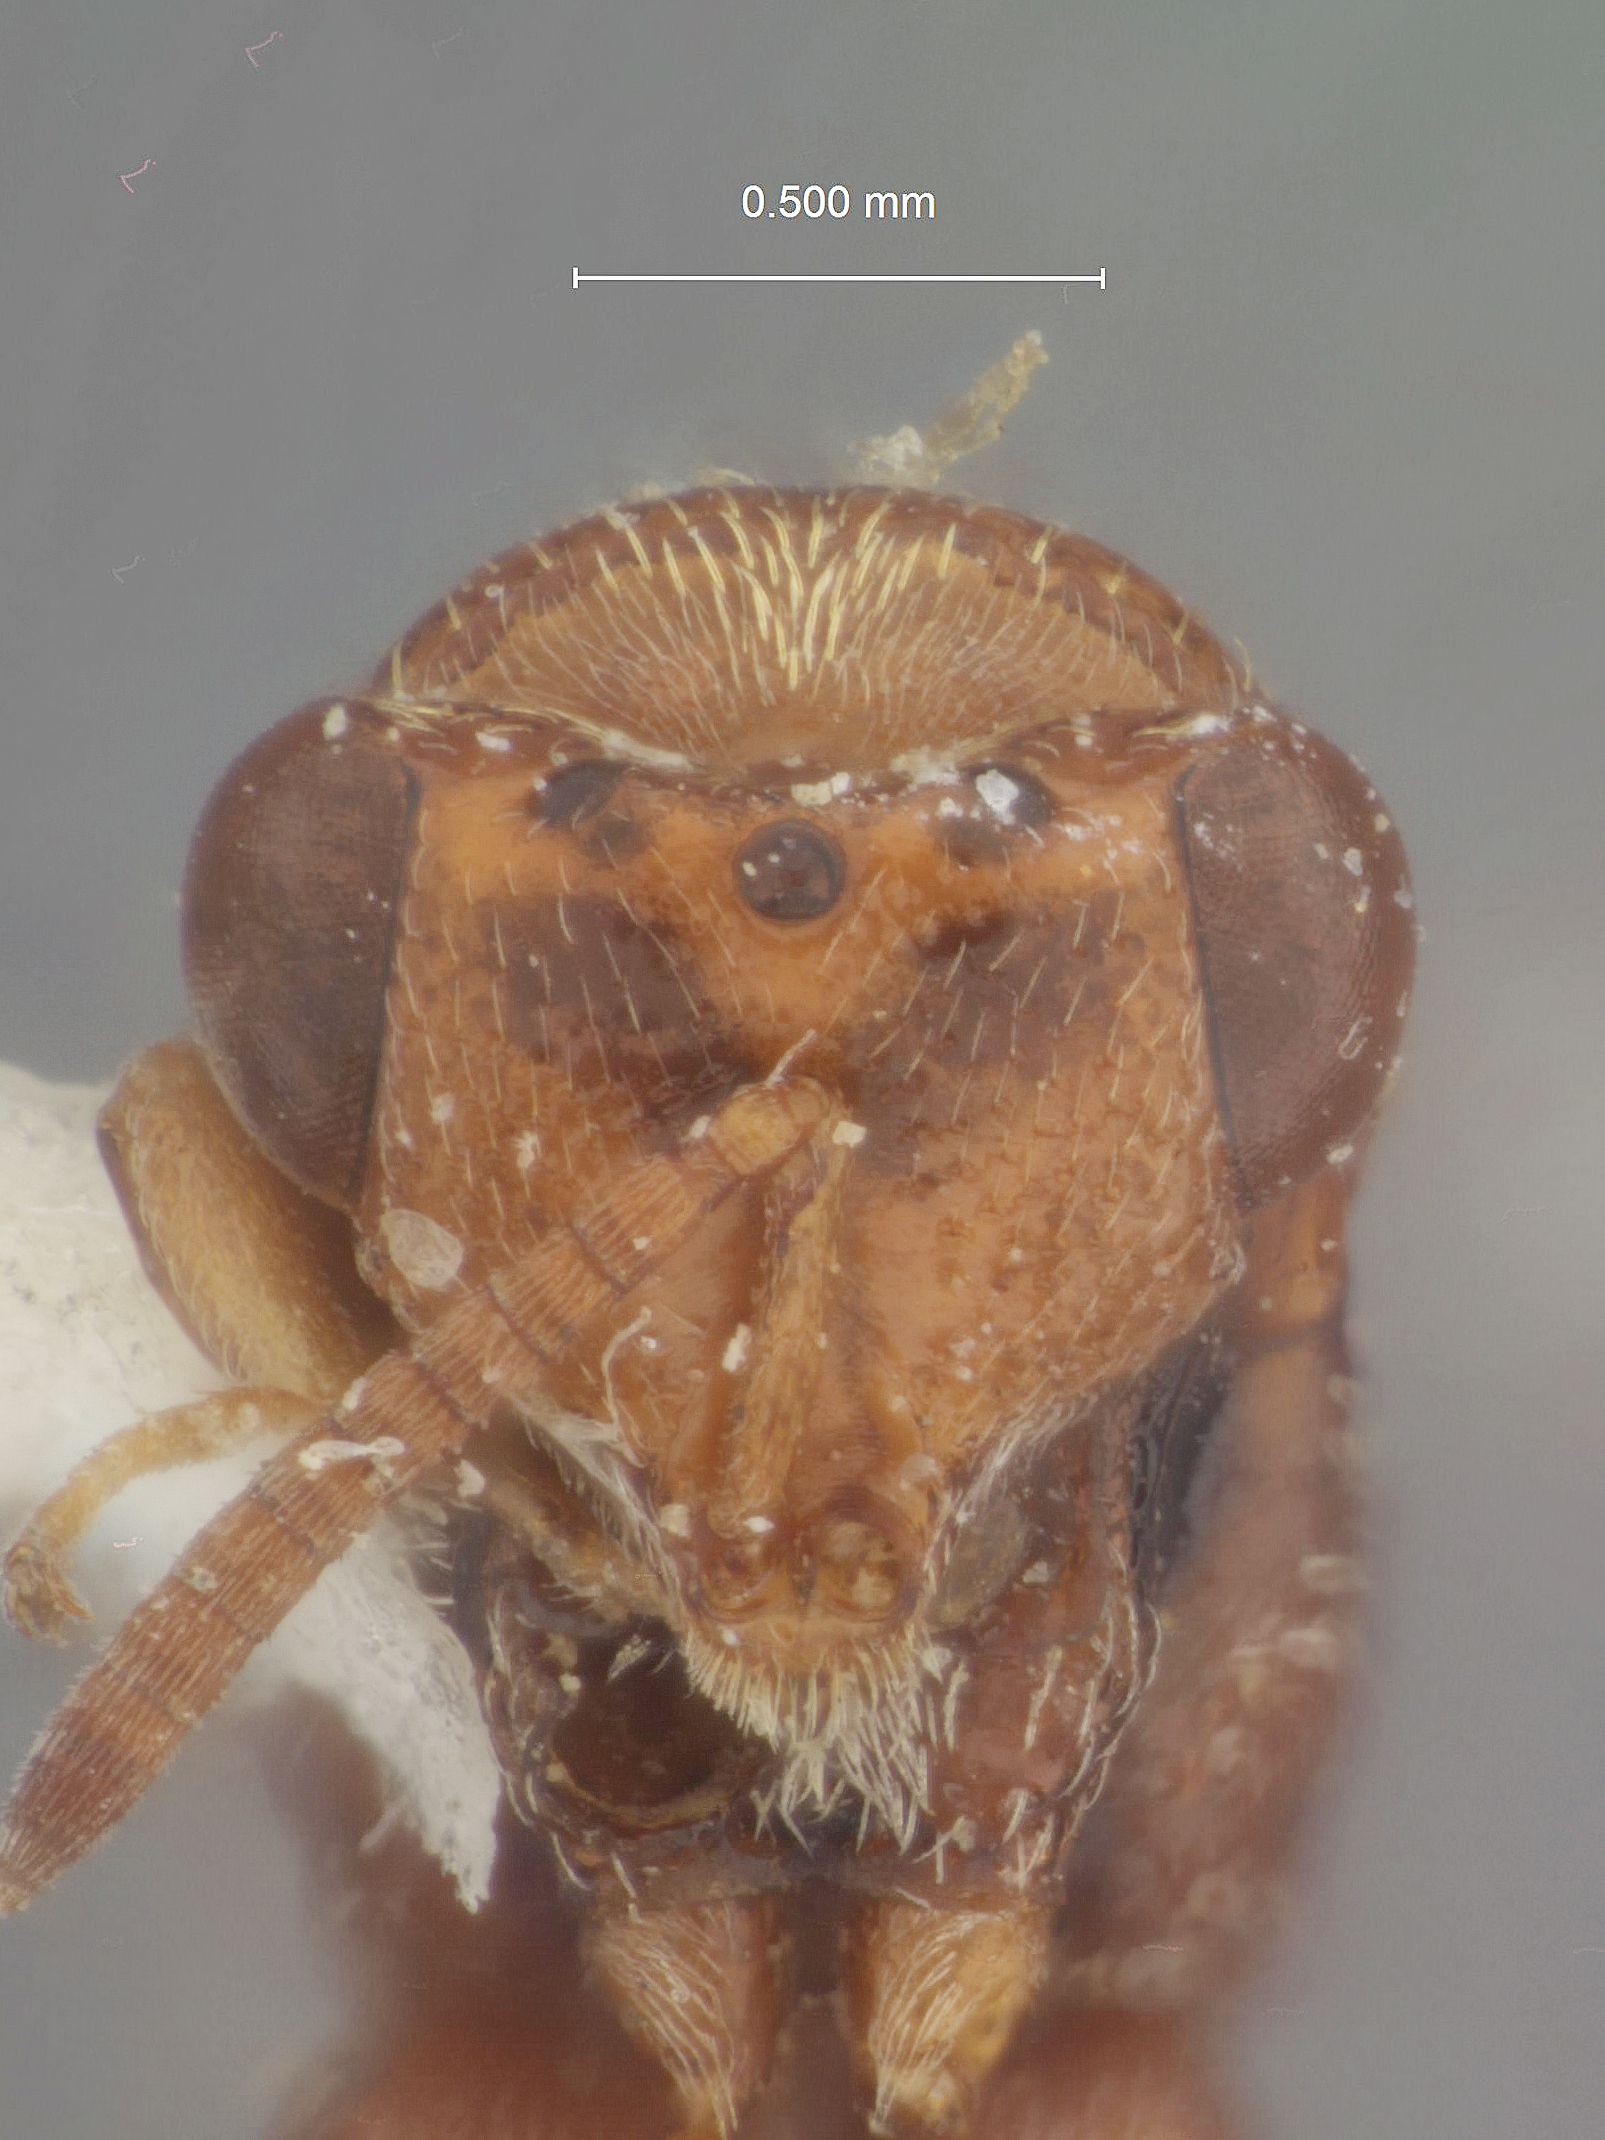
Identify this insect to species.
Anacryptus marattensis
